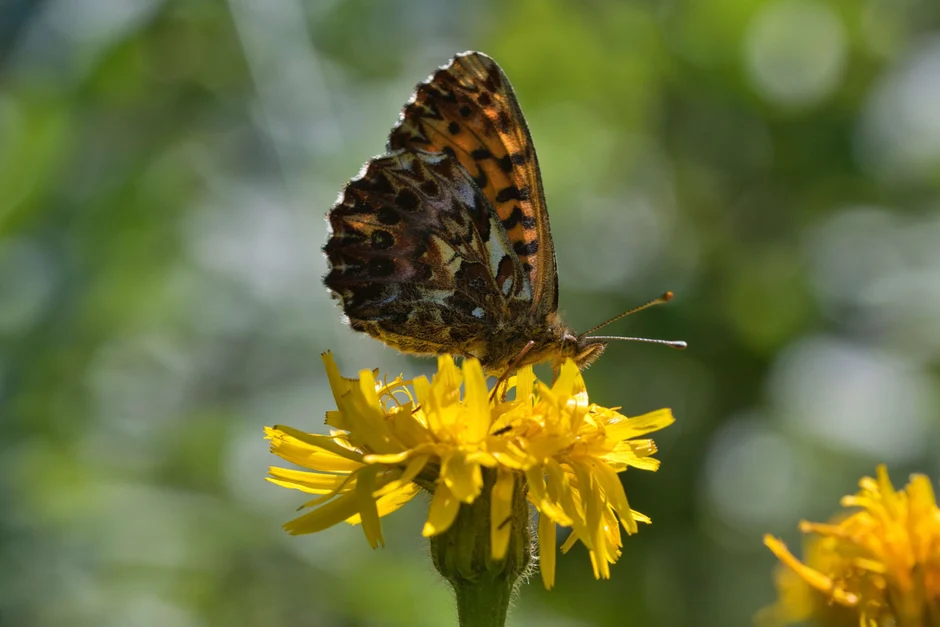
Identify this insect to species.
Boloria titania
